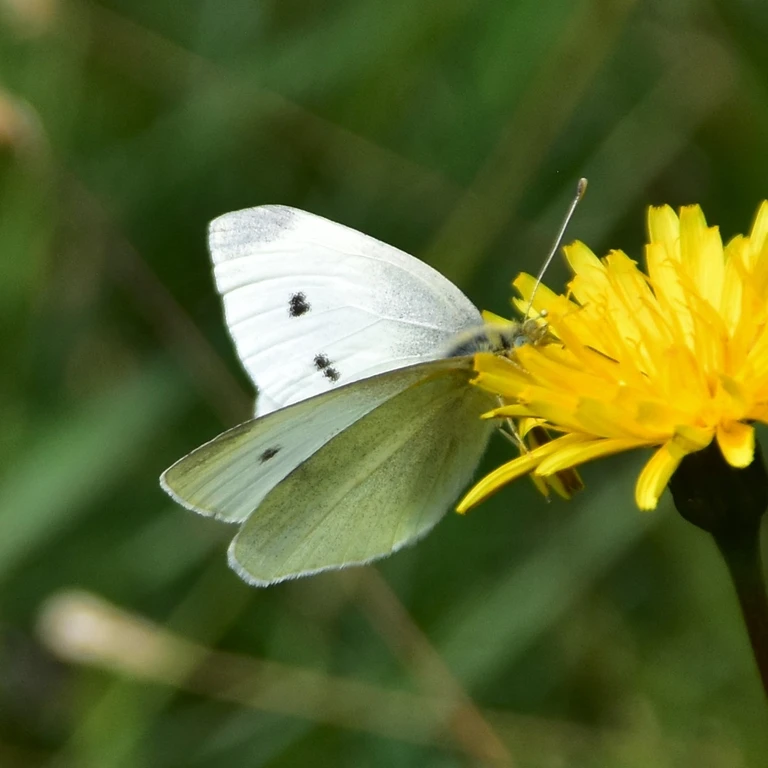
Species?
Pieris rapae
